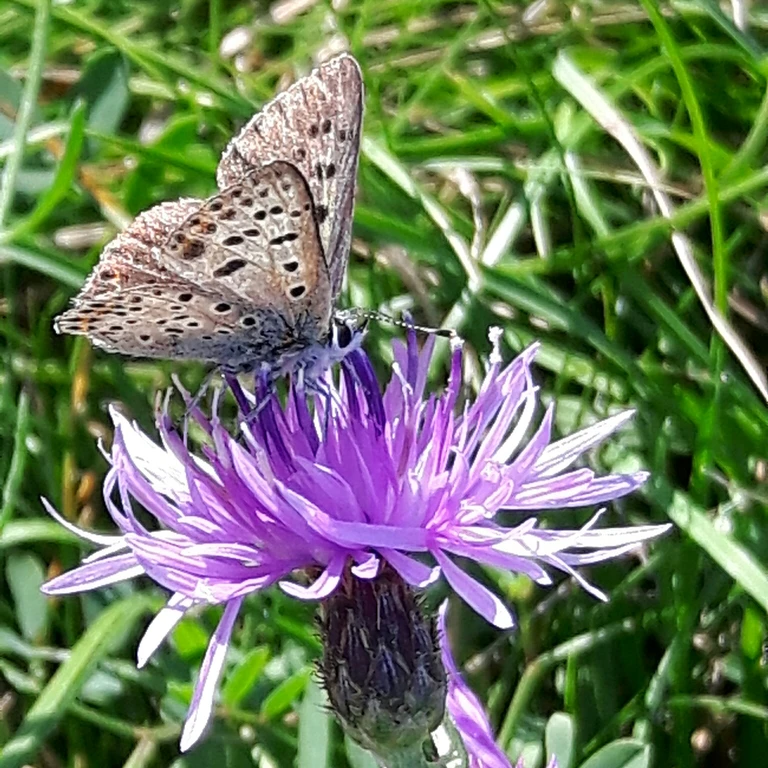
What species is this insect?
Lycaena tityrus (also Loweia tityrus)
